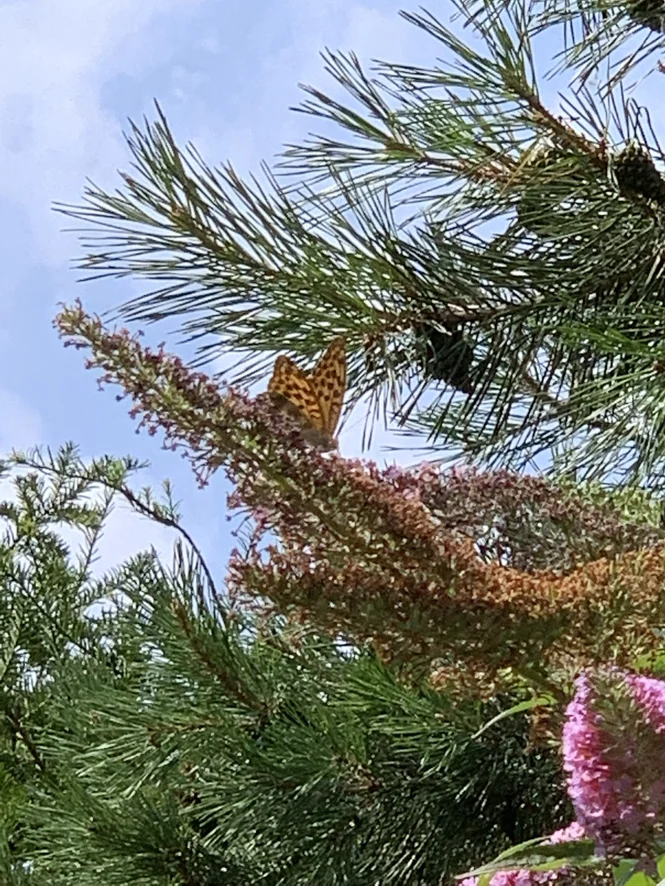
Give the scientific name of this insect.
Argynnis paphia
